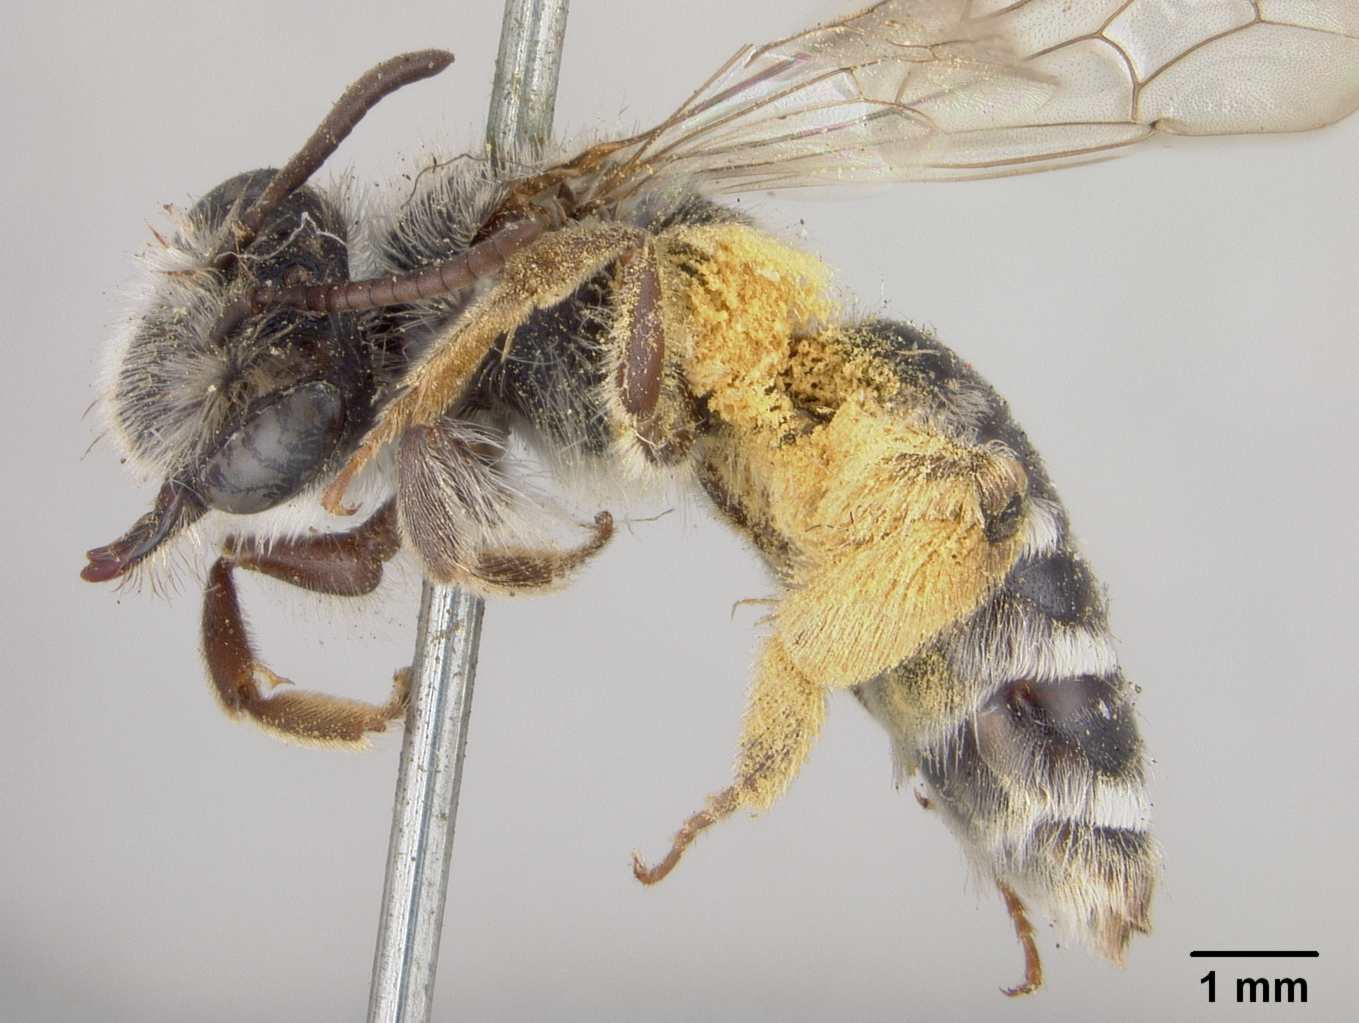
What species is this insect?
Andrena semipunctata
